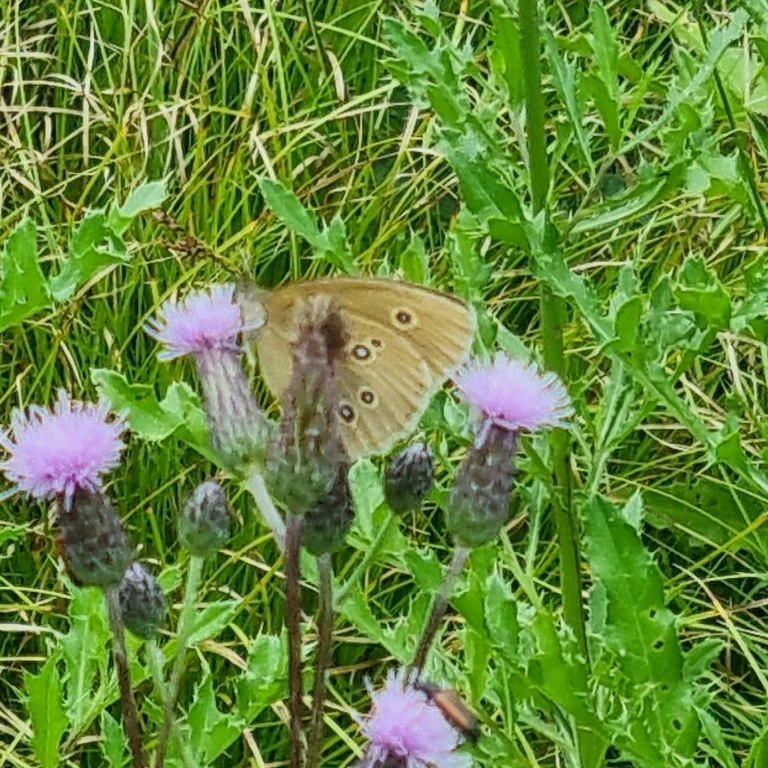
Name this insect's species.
Aphantopus hyperantus
